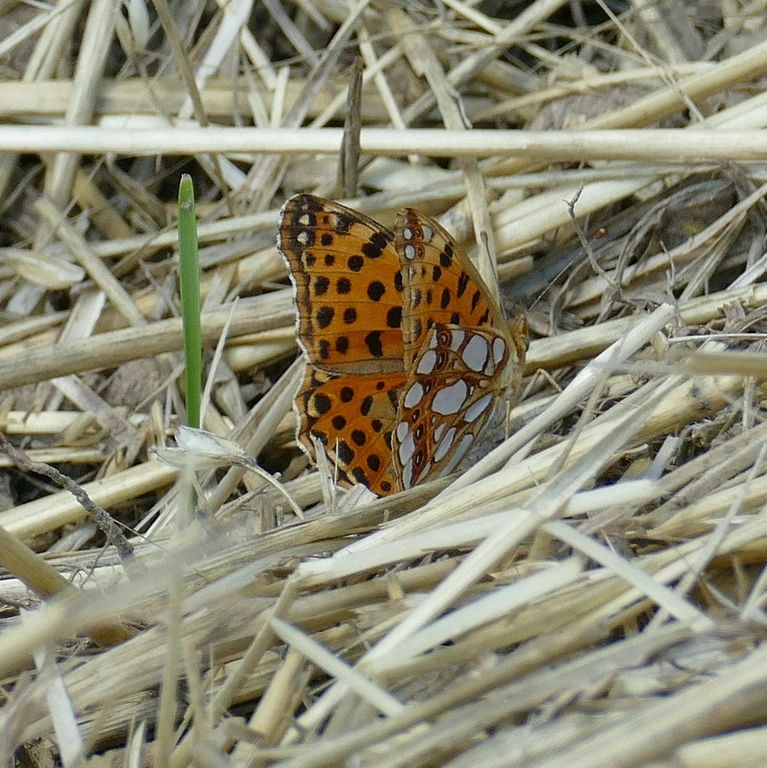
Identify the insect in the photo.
Issoria lathonia
